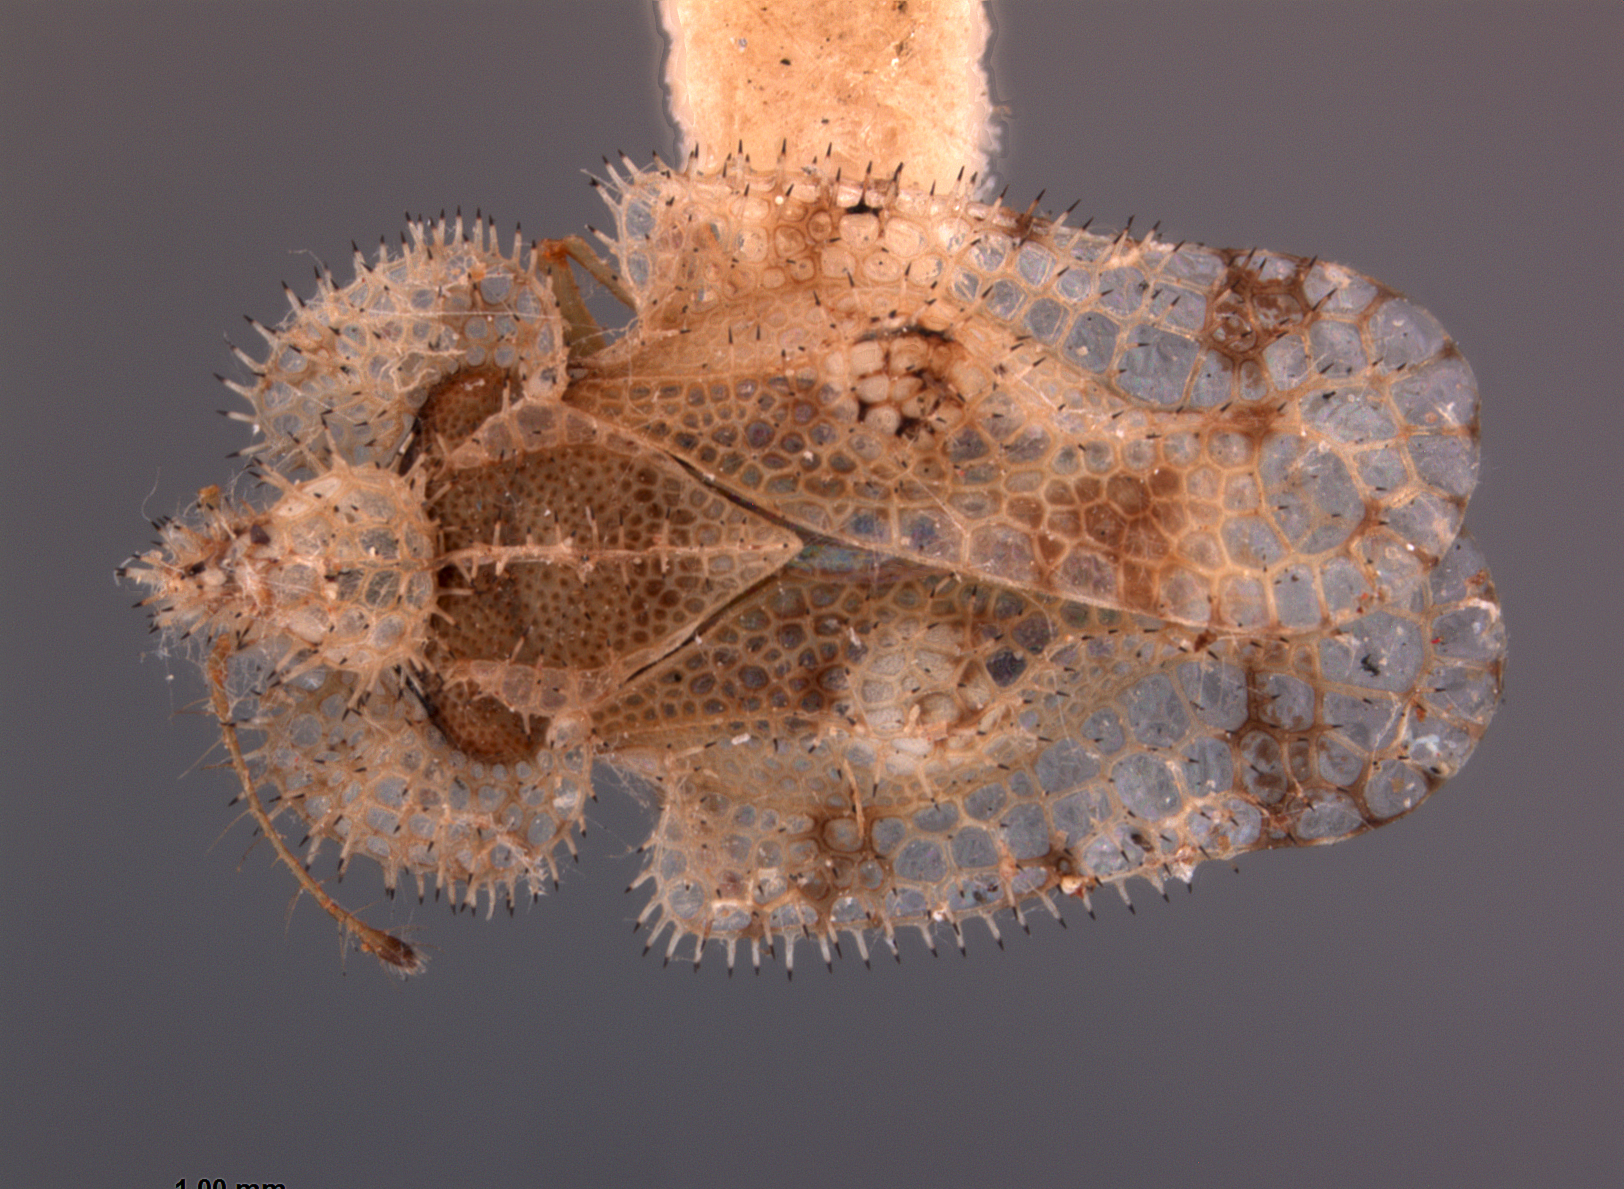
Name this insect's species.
Corythucha sphaeralceae
